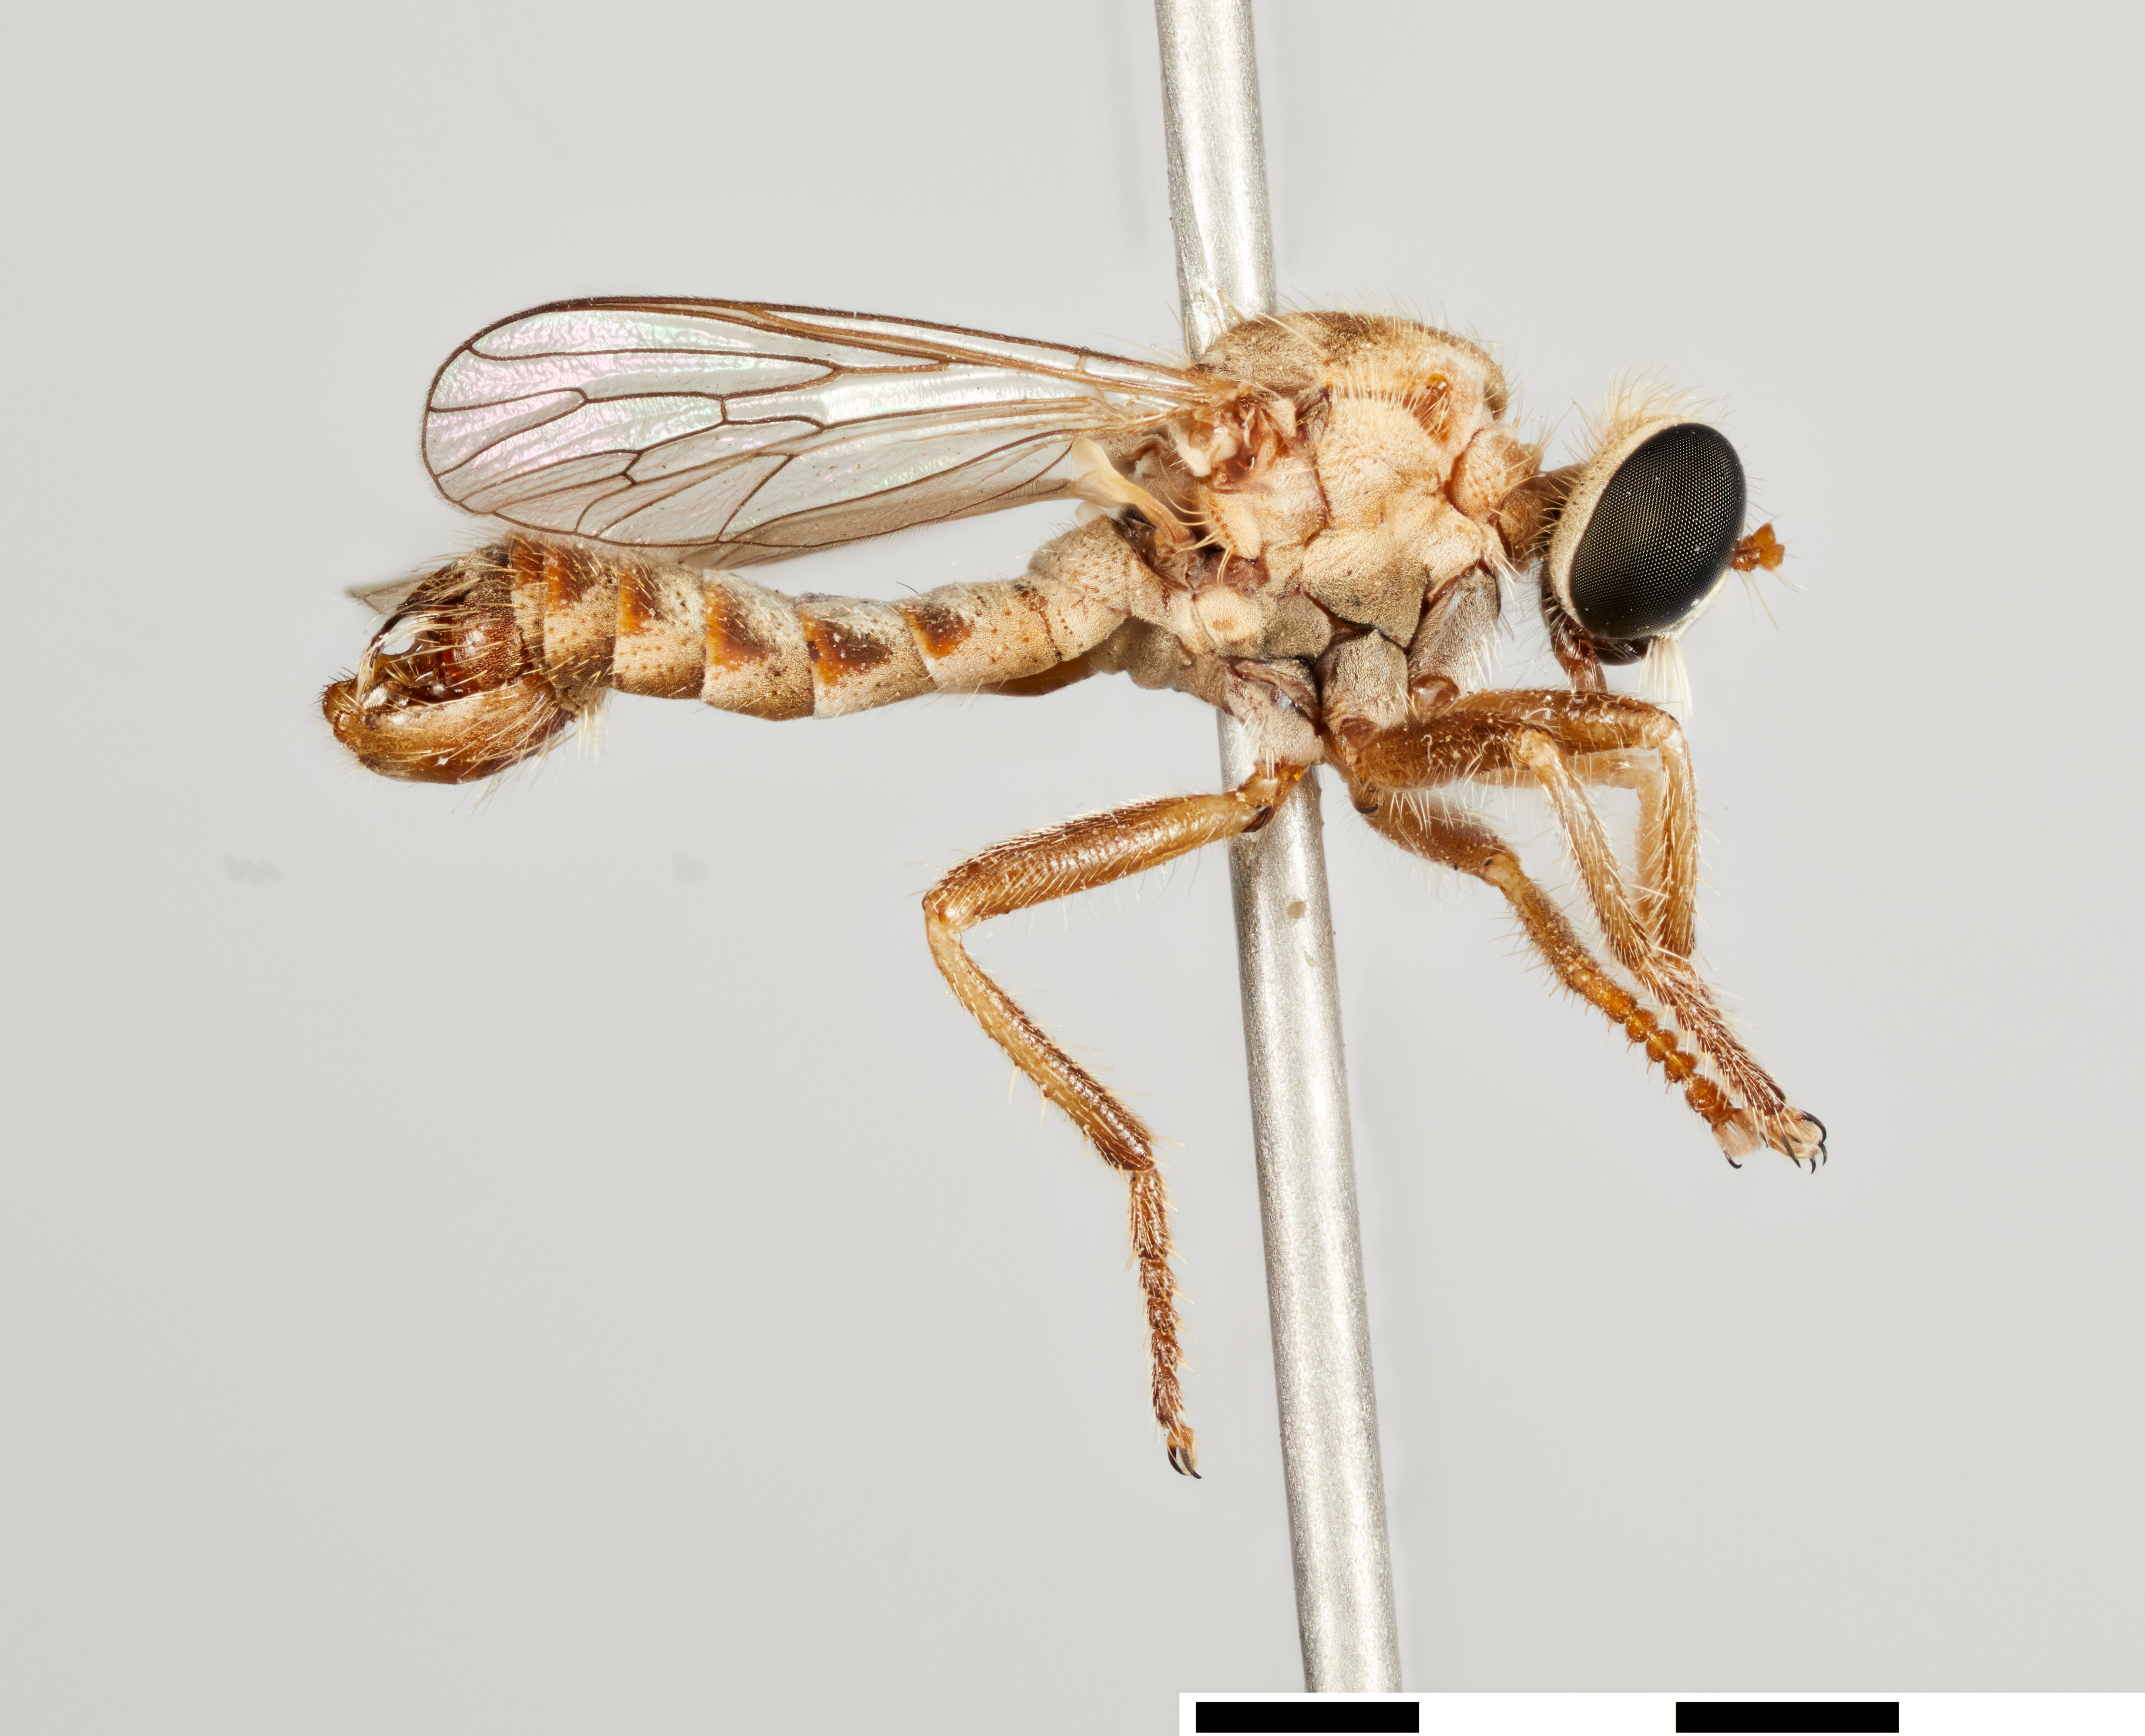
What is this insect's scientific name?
Microphontes ericfisheri
